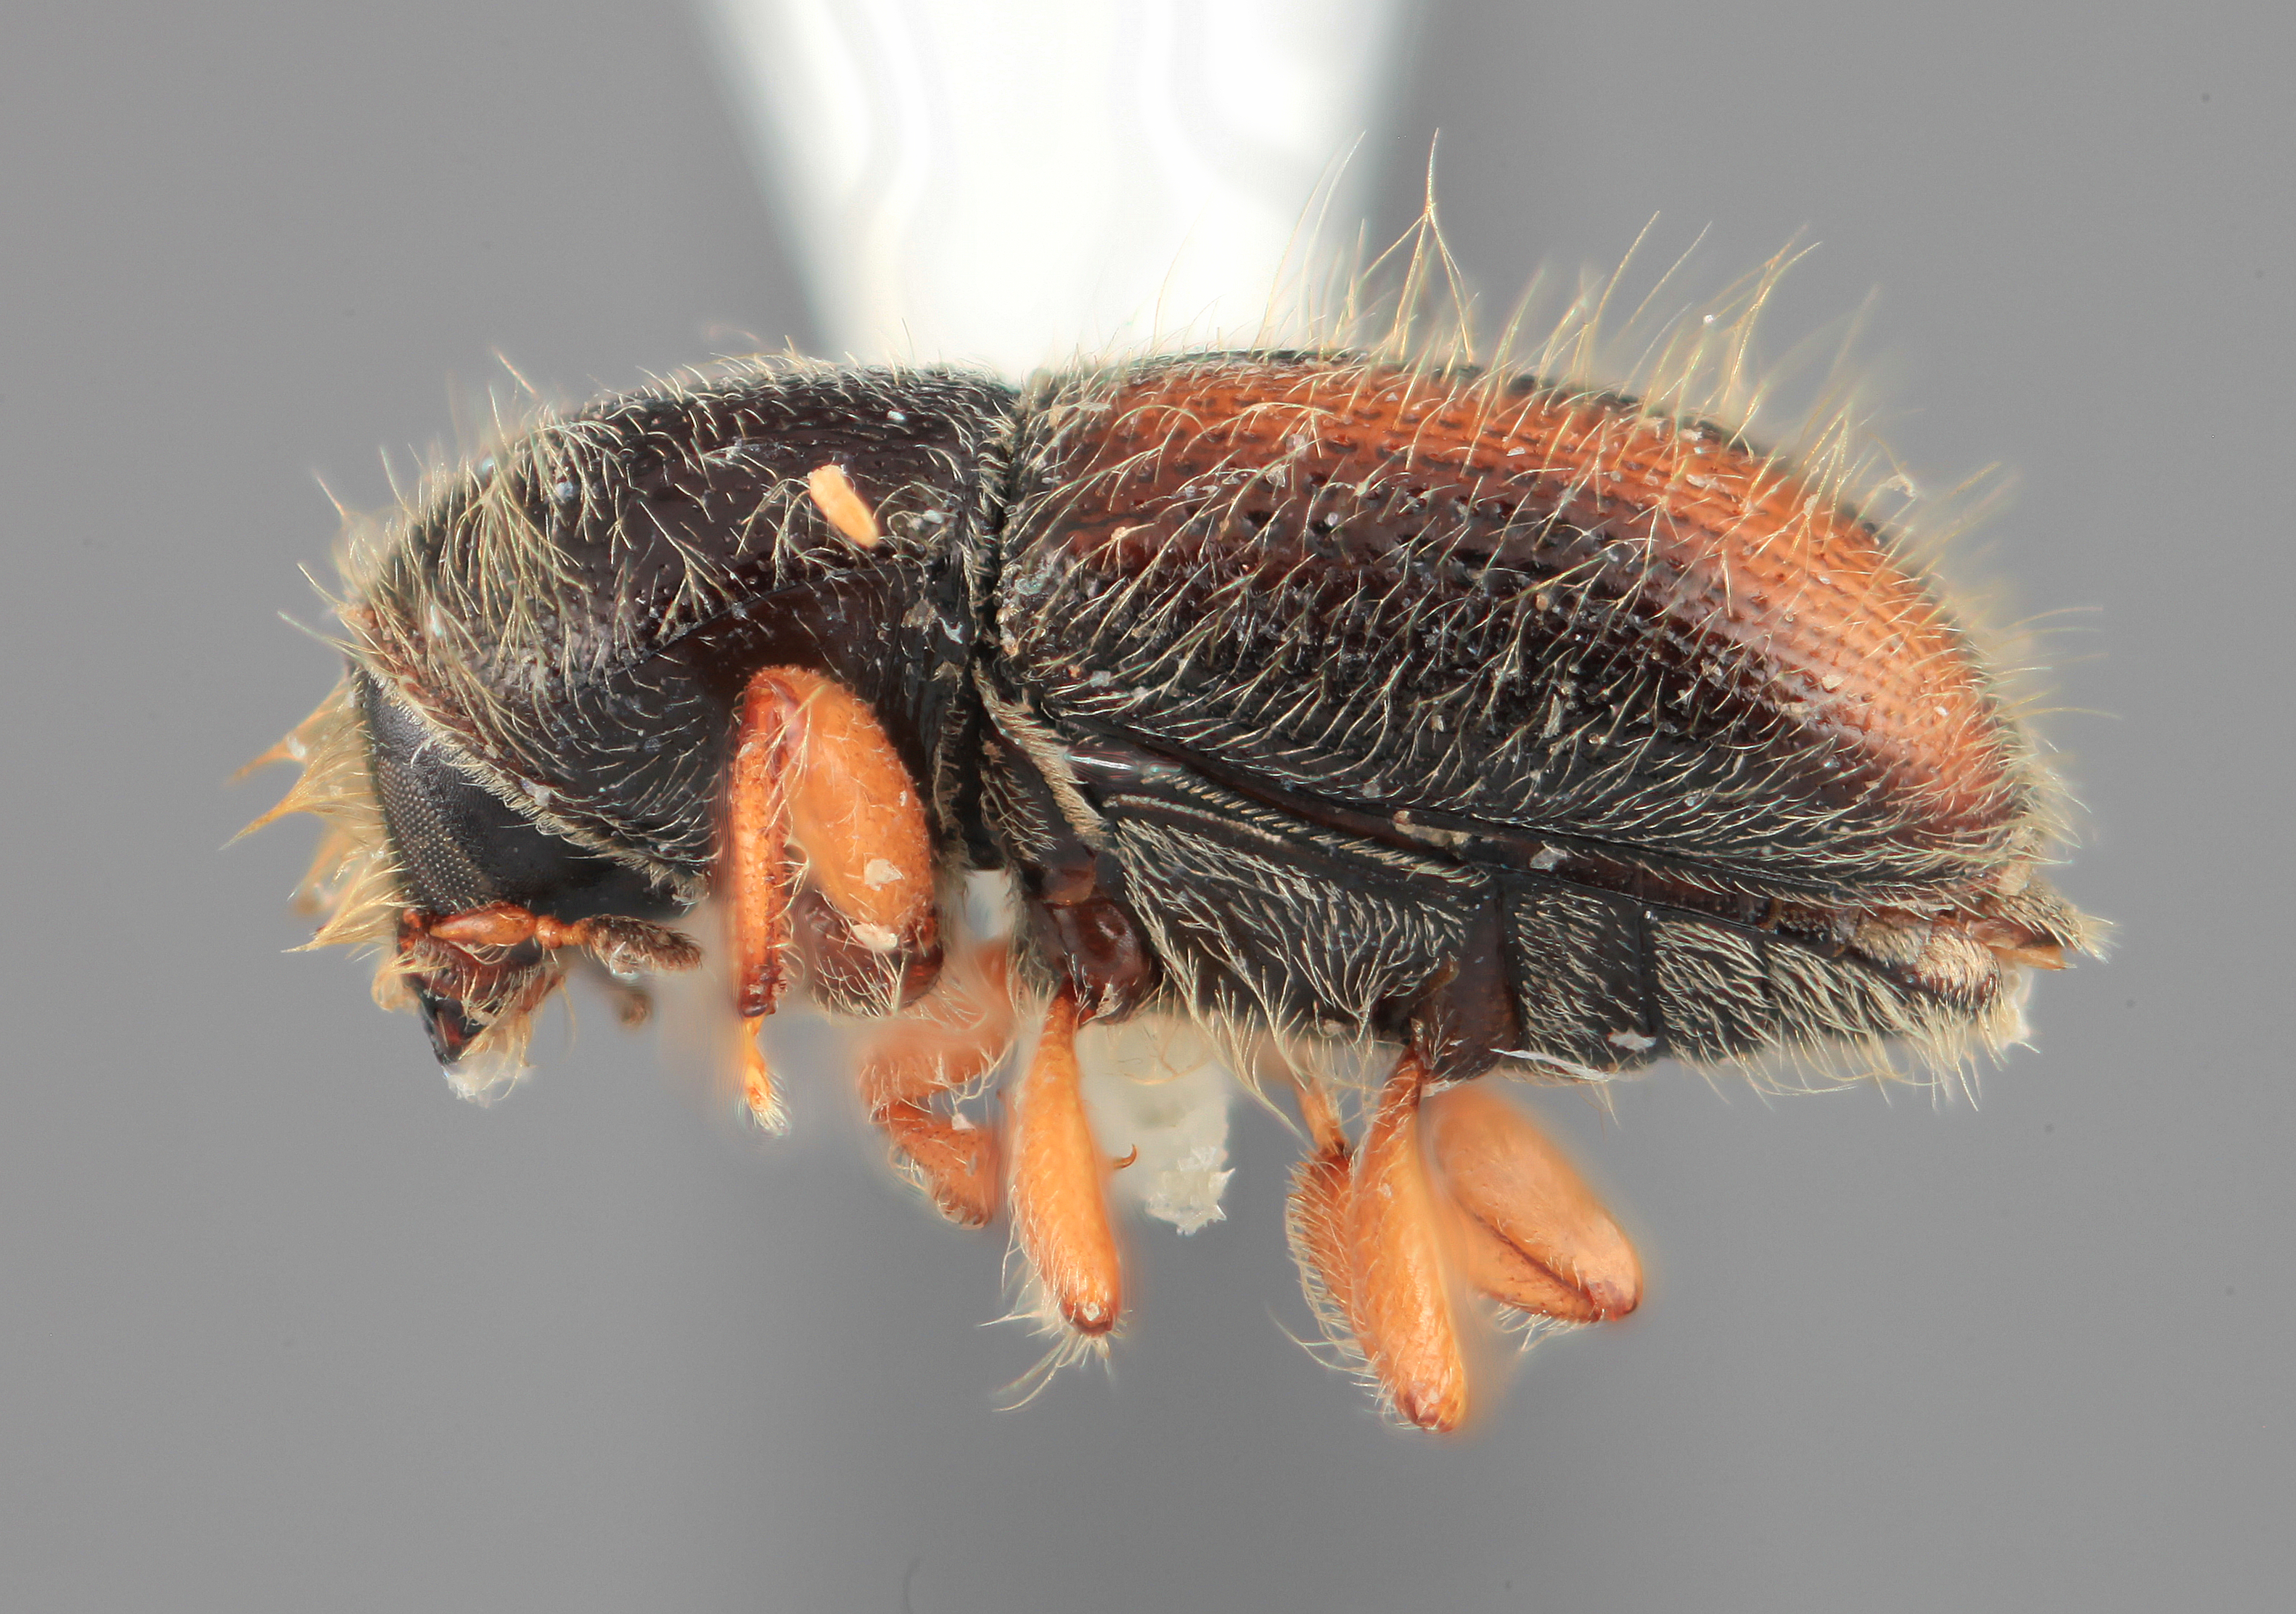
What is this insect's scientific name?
Scolytodes varius
